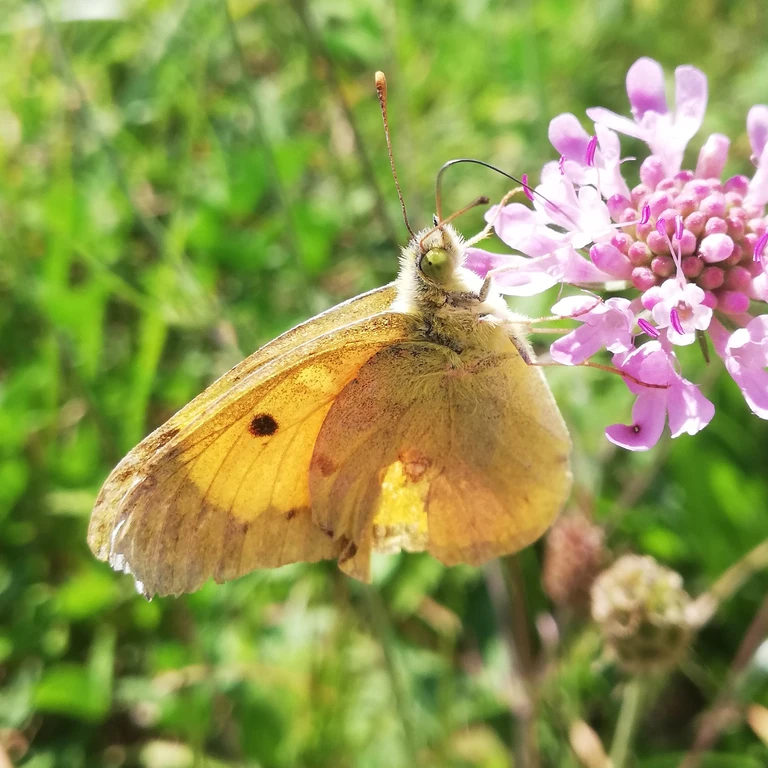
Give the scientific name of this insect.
Colias croceus
